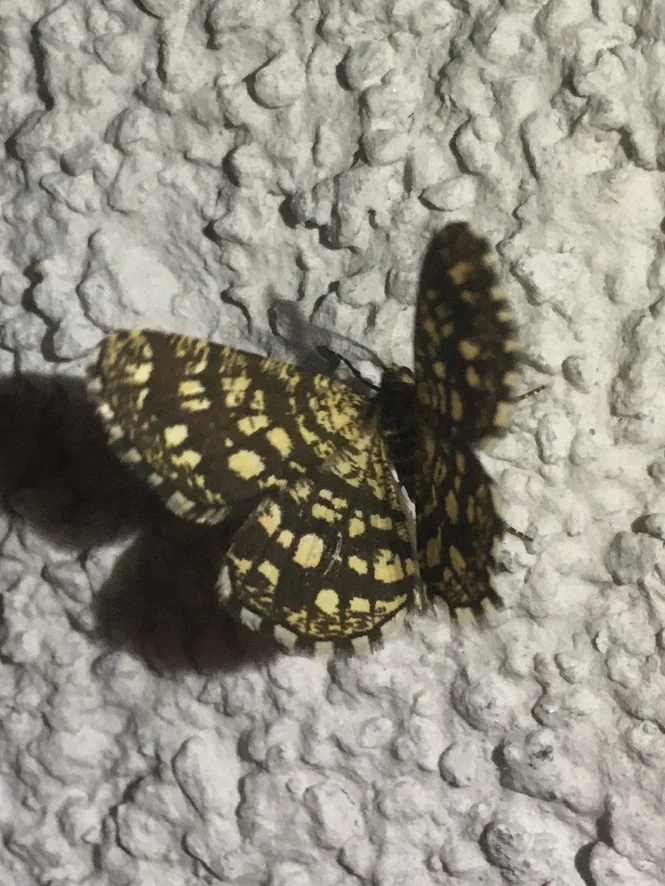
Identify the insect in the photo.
Chiasmia clathrata
